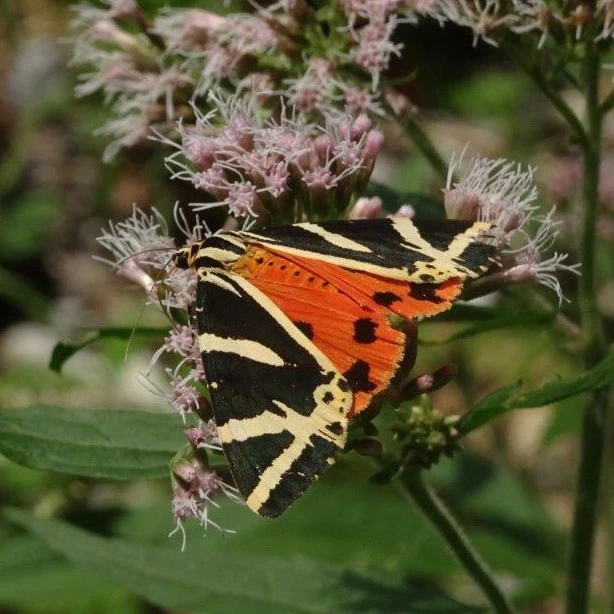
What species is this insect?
Euplagia quadripunctaria
